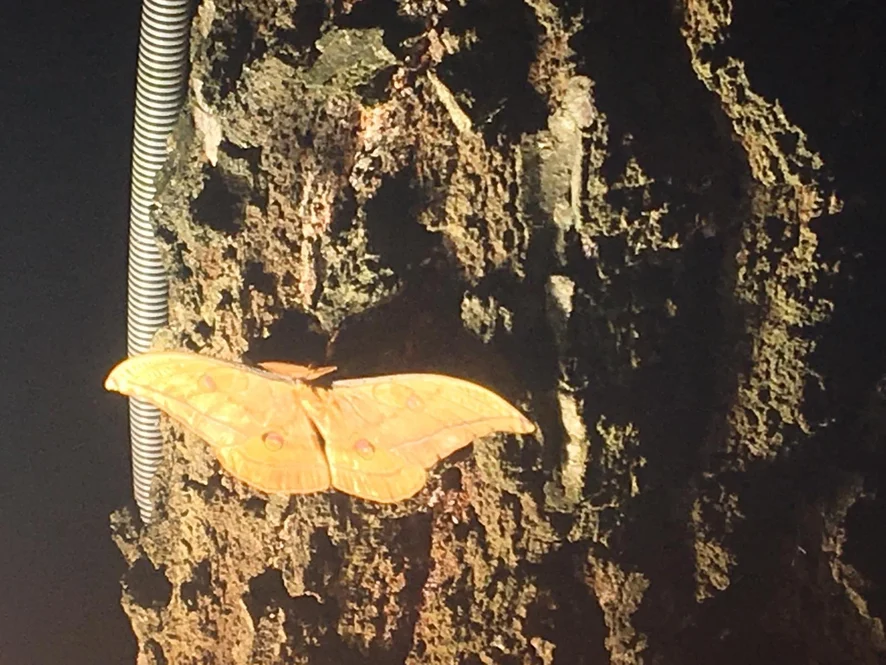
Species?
Antheraea yamamai
